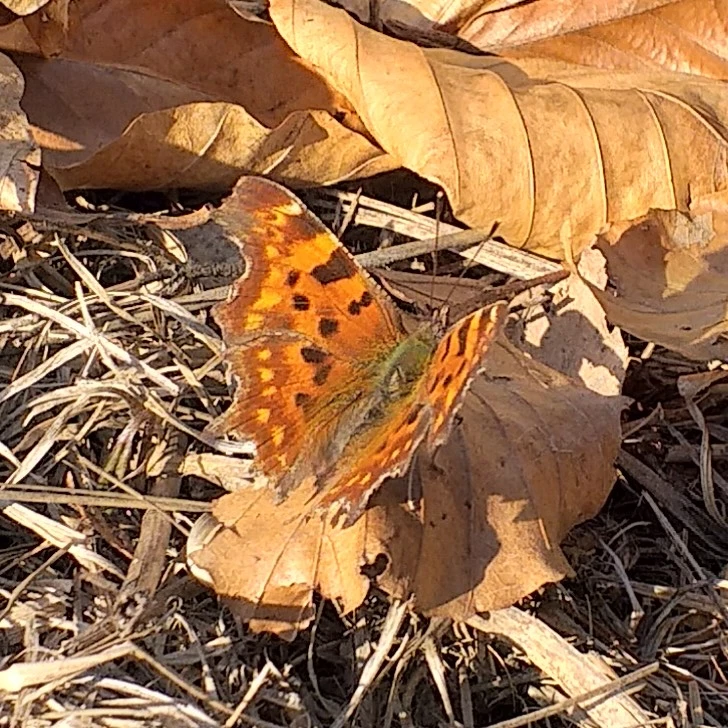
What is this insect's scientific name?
Polygonia c-album
